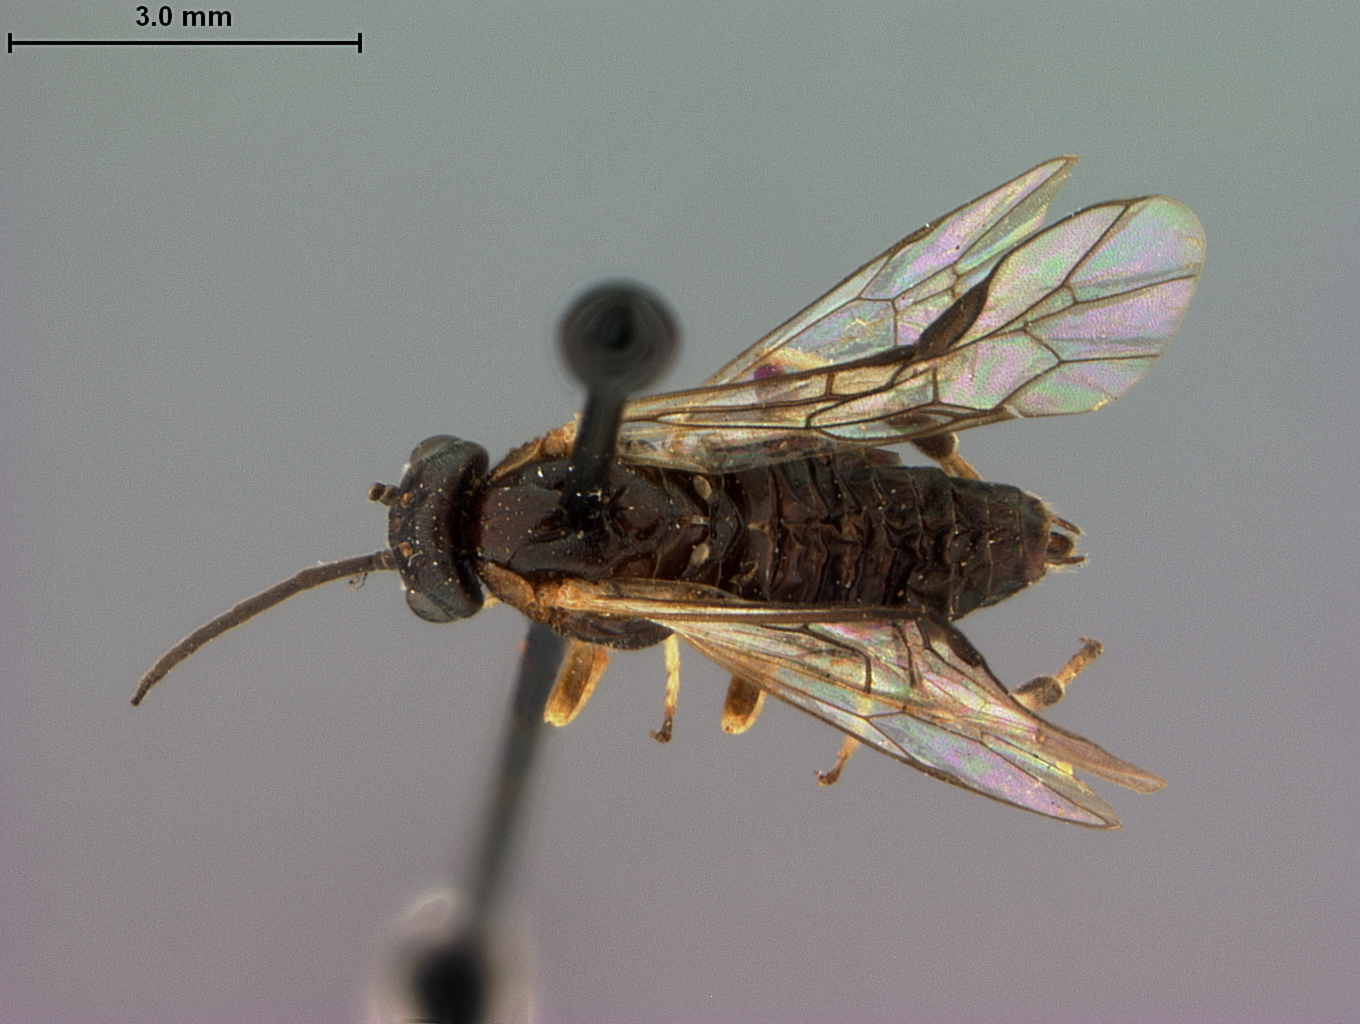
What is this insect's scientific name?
Nematus hamamelis
